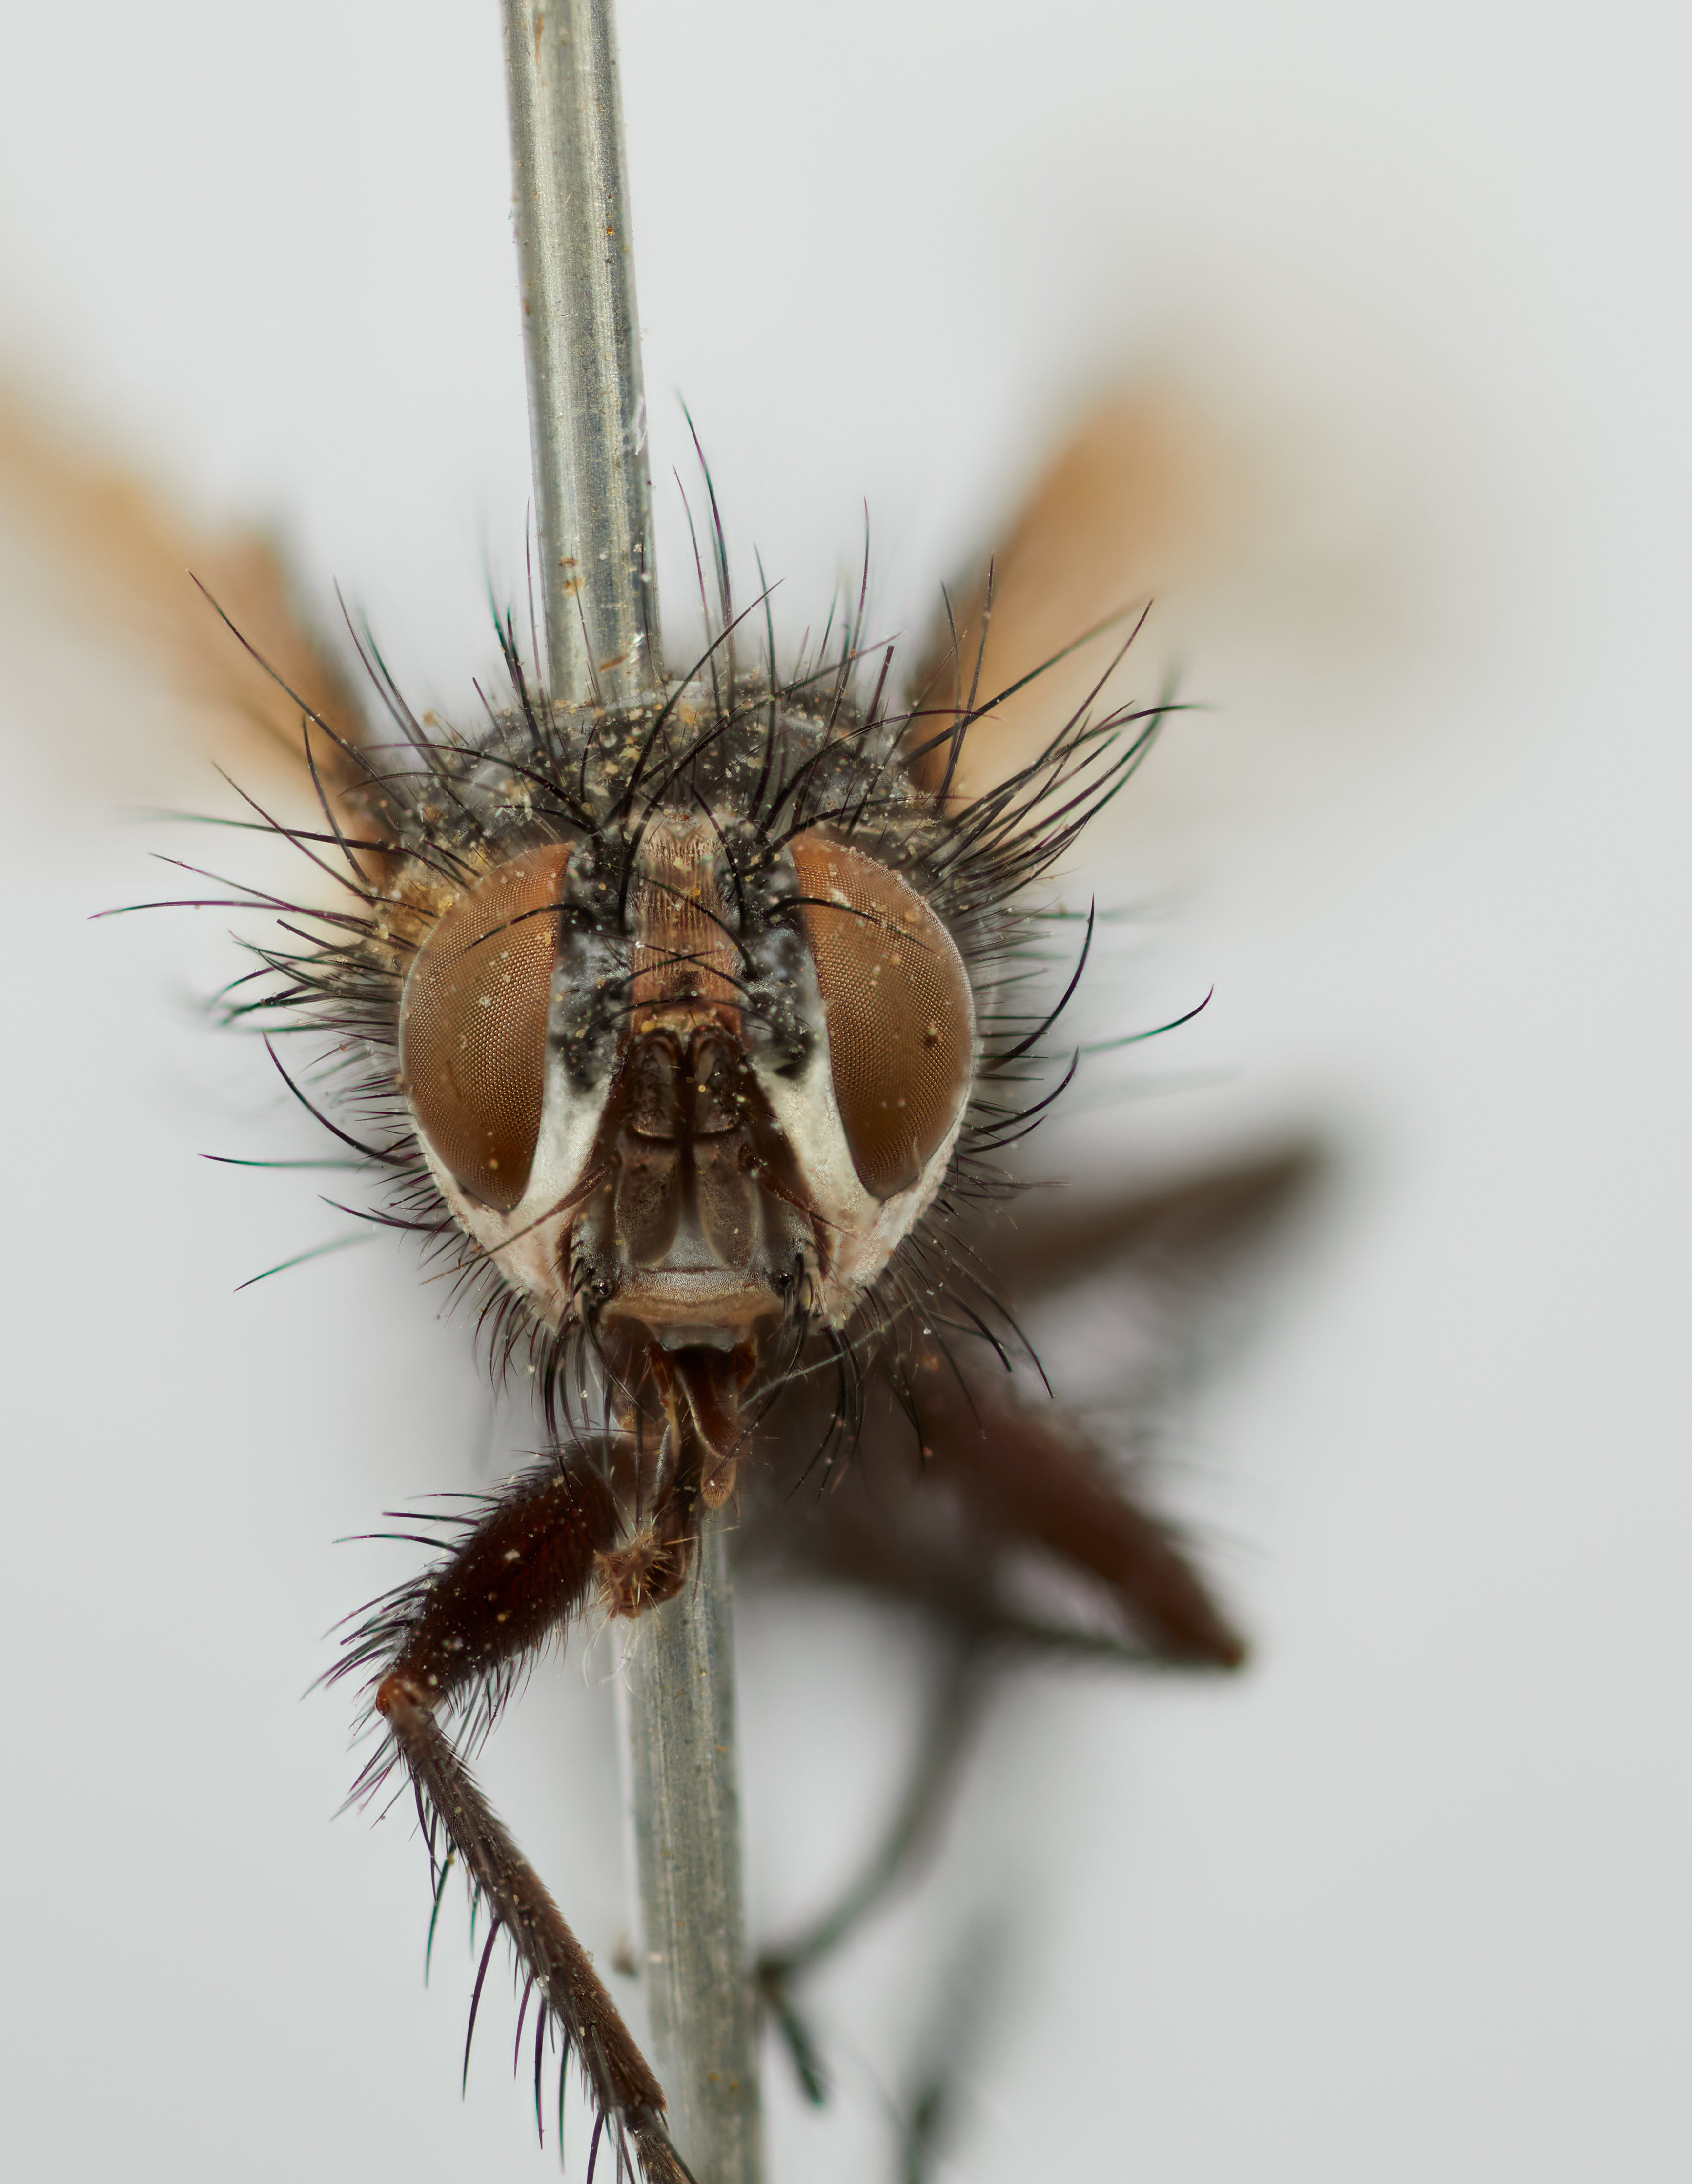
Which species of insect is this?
Pelatachina limata
